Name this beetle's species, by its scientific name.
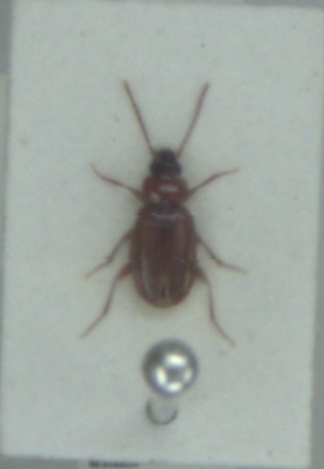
Trechus quadristriatus
